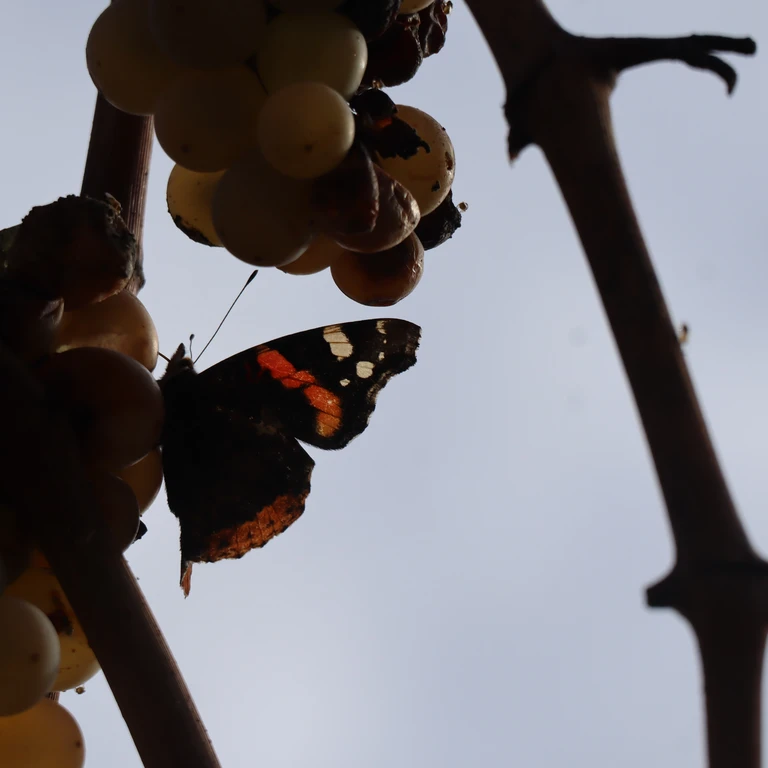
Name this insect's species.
Vanessa atalanta
